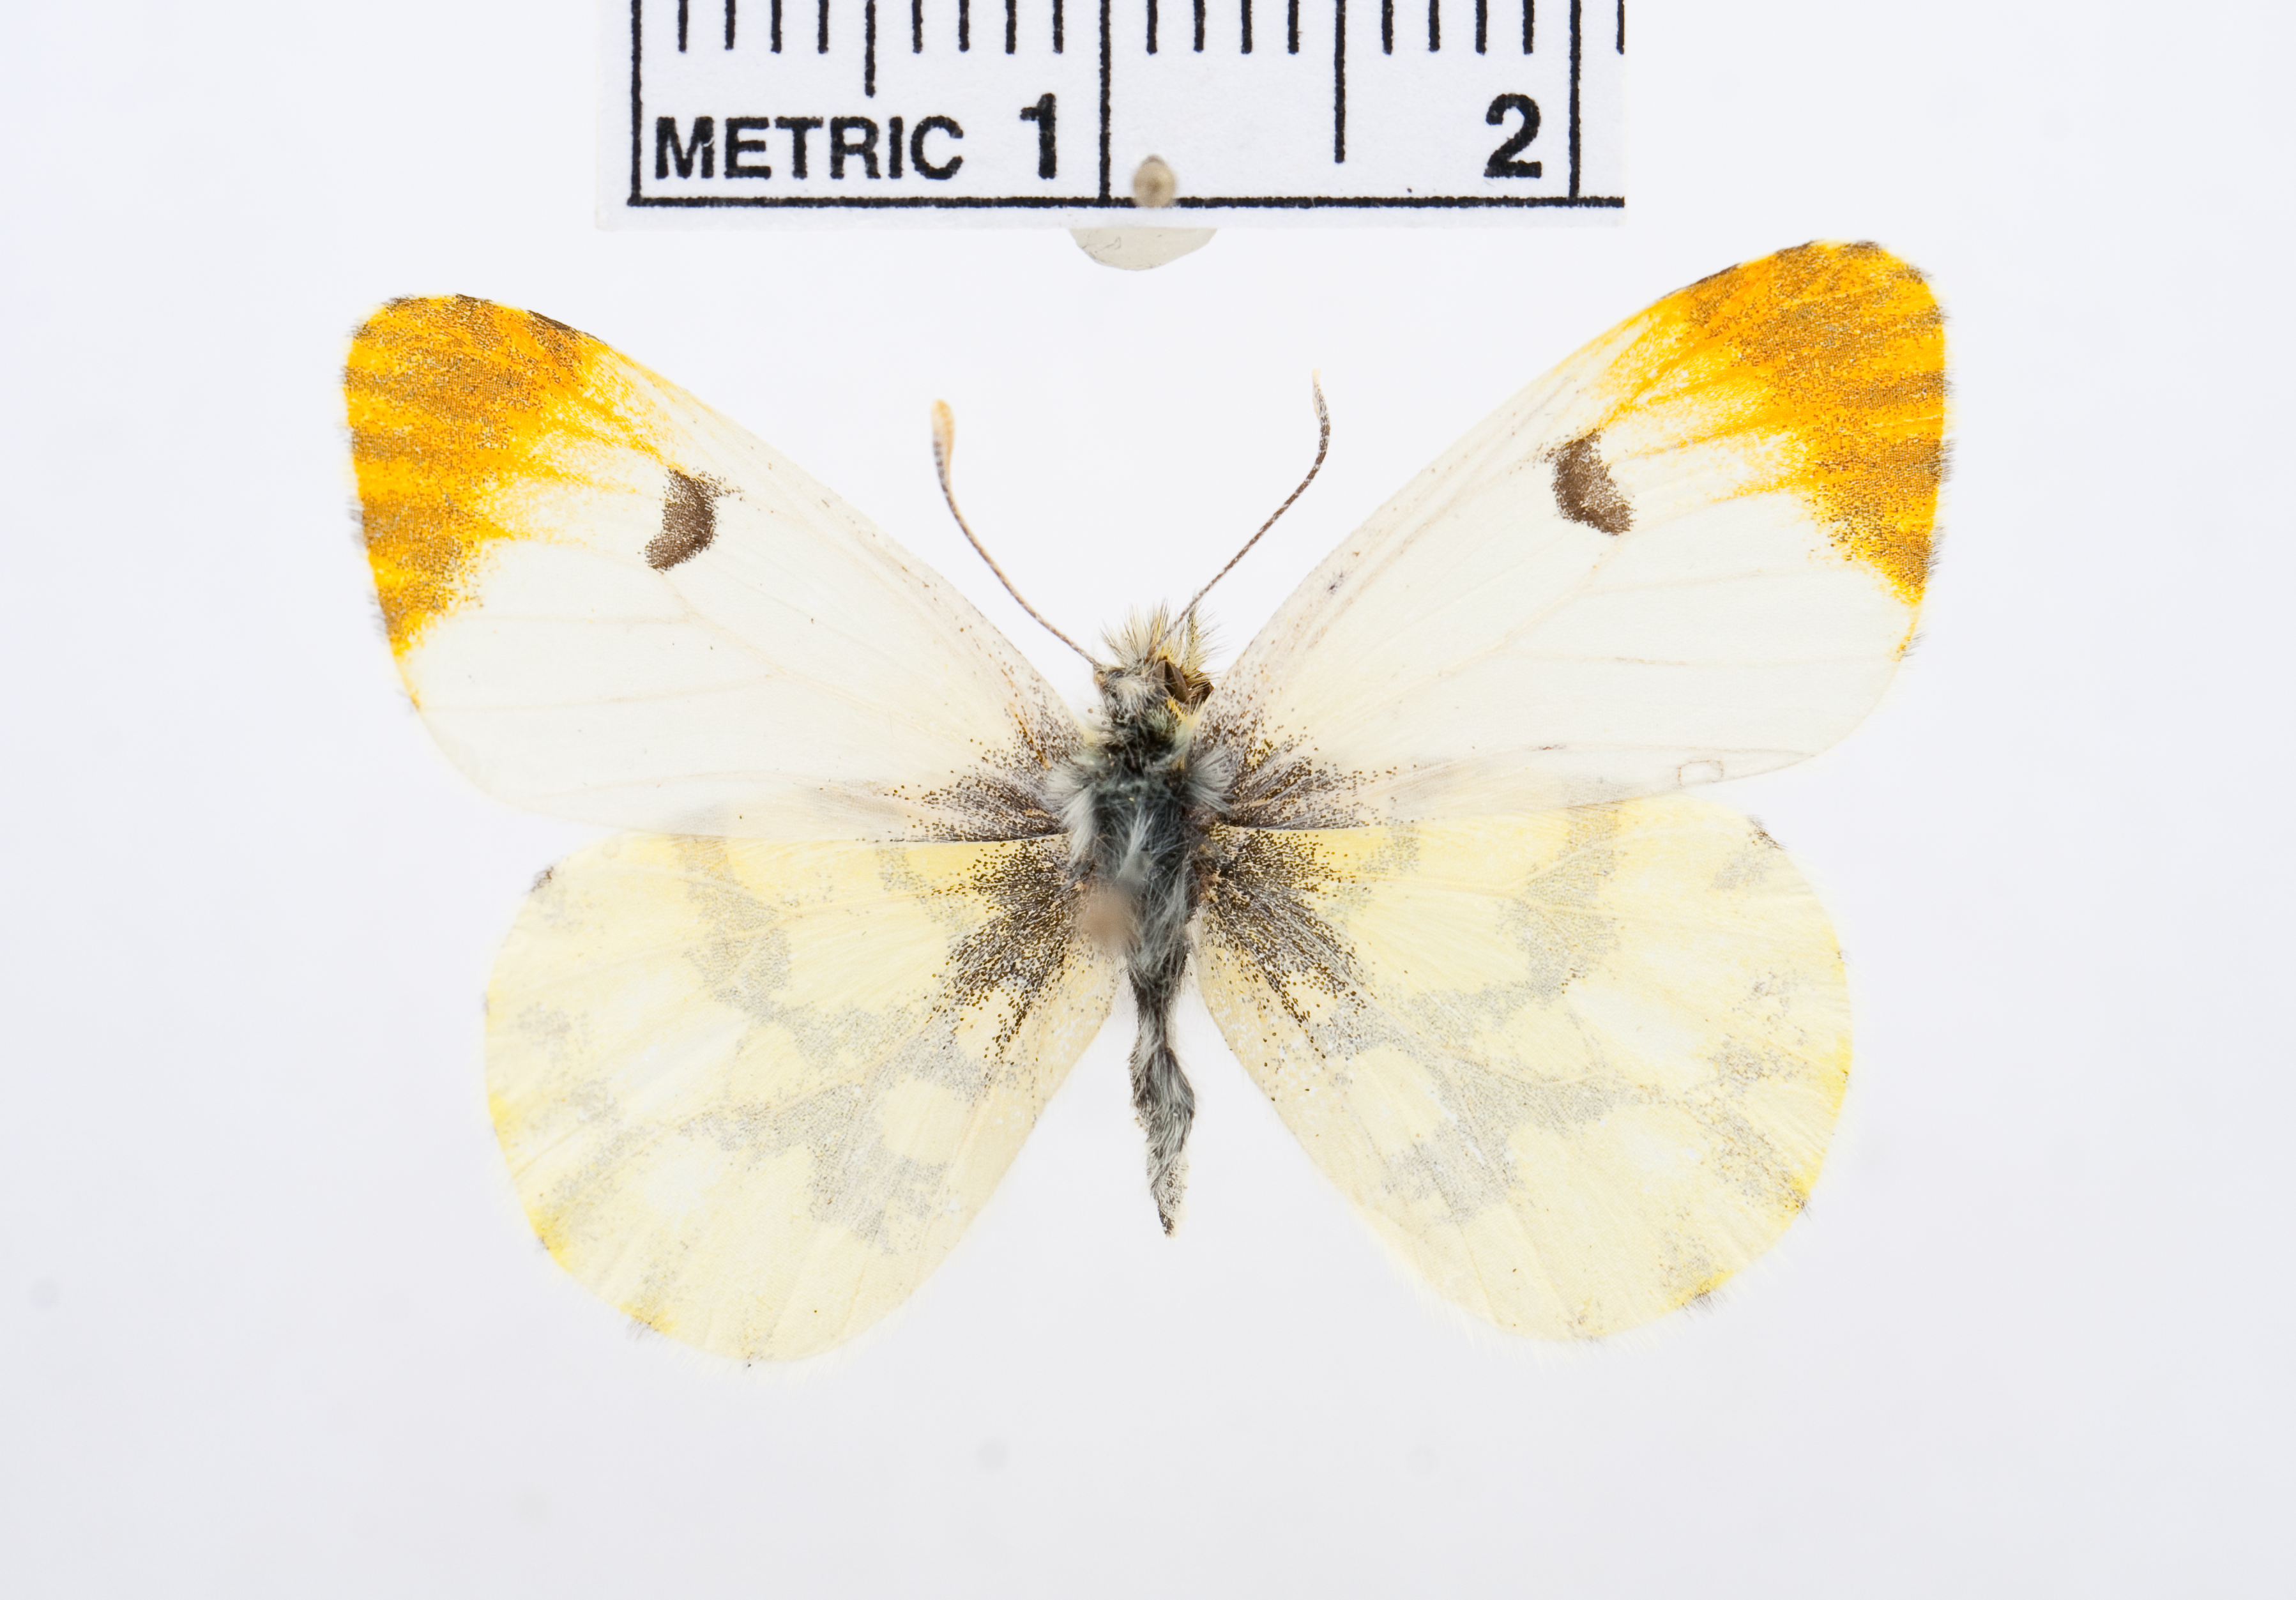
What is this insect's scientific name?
Anthocharis euphenoides
